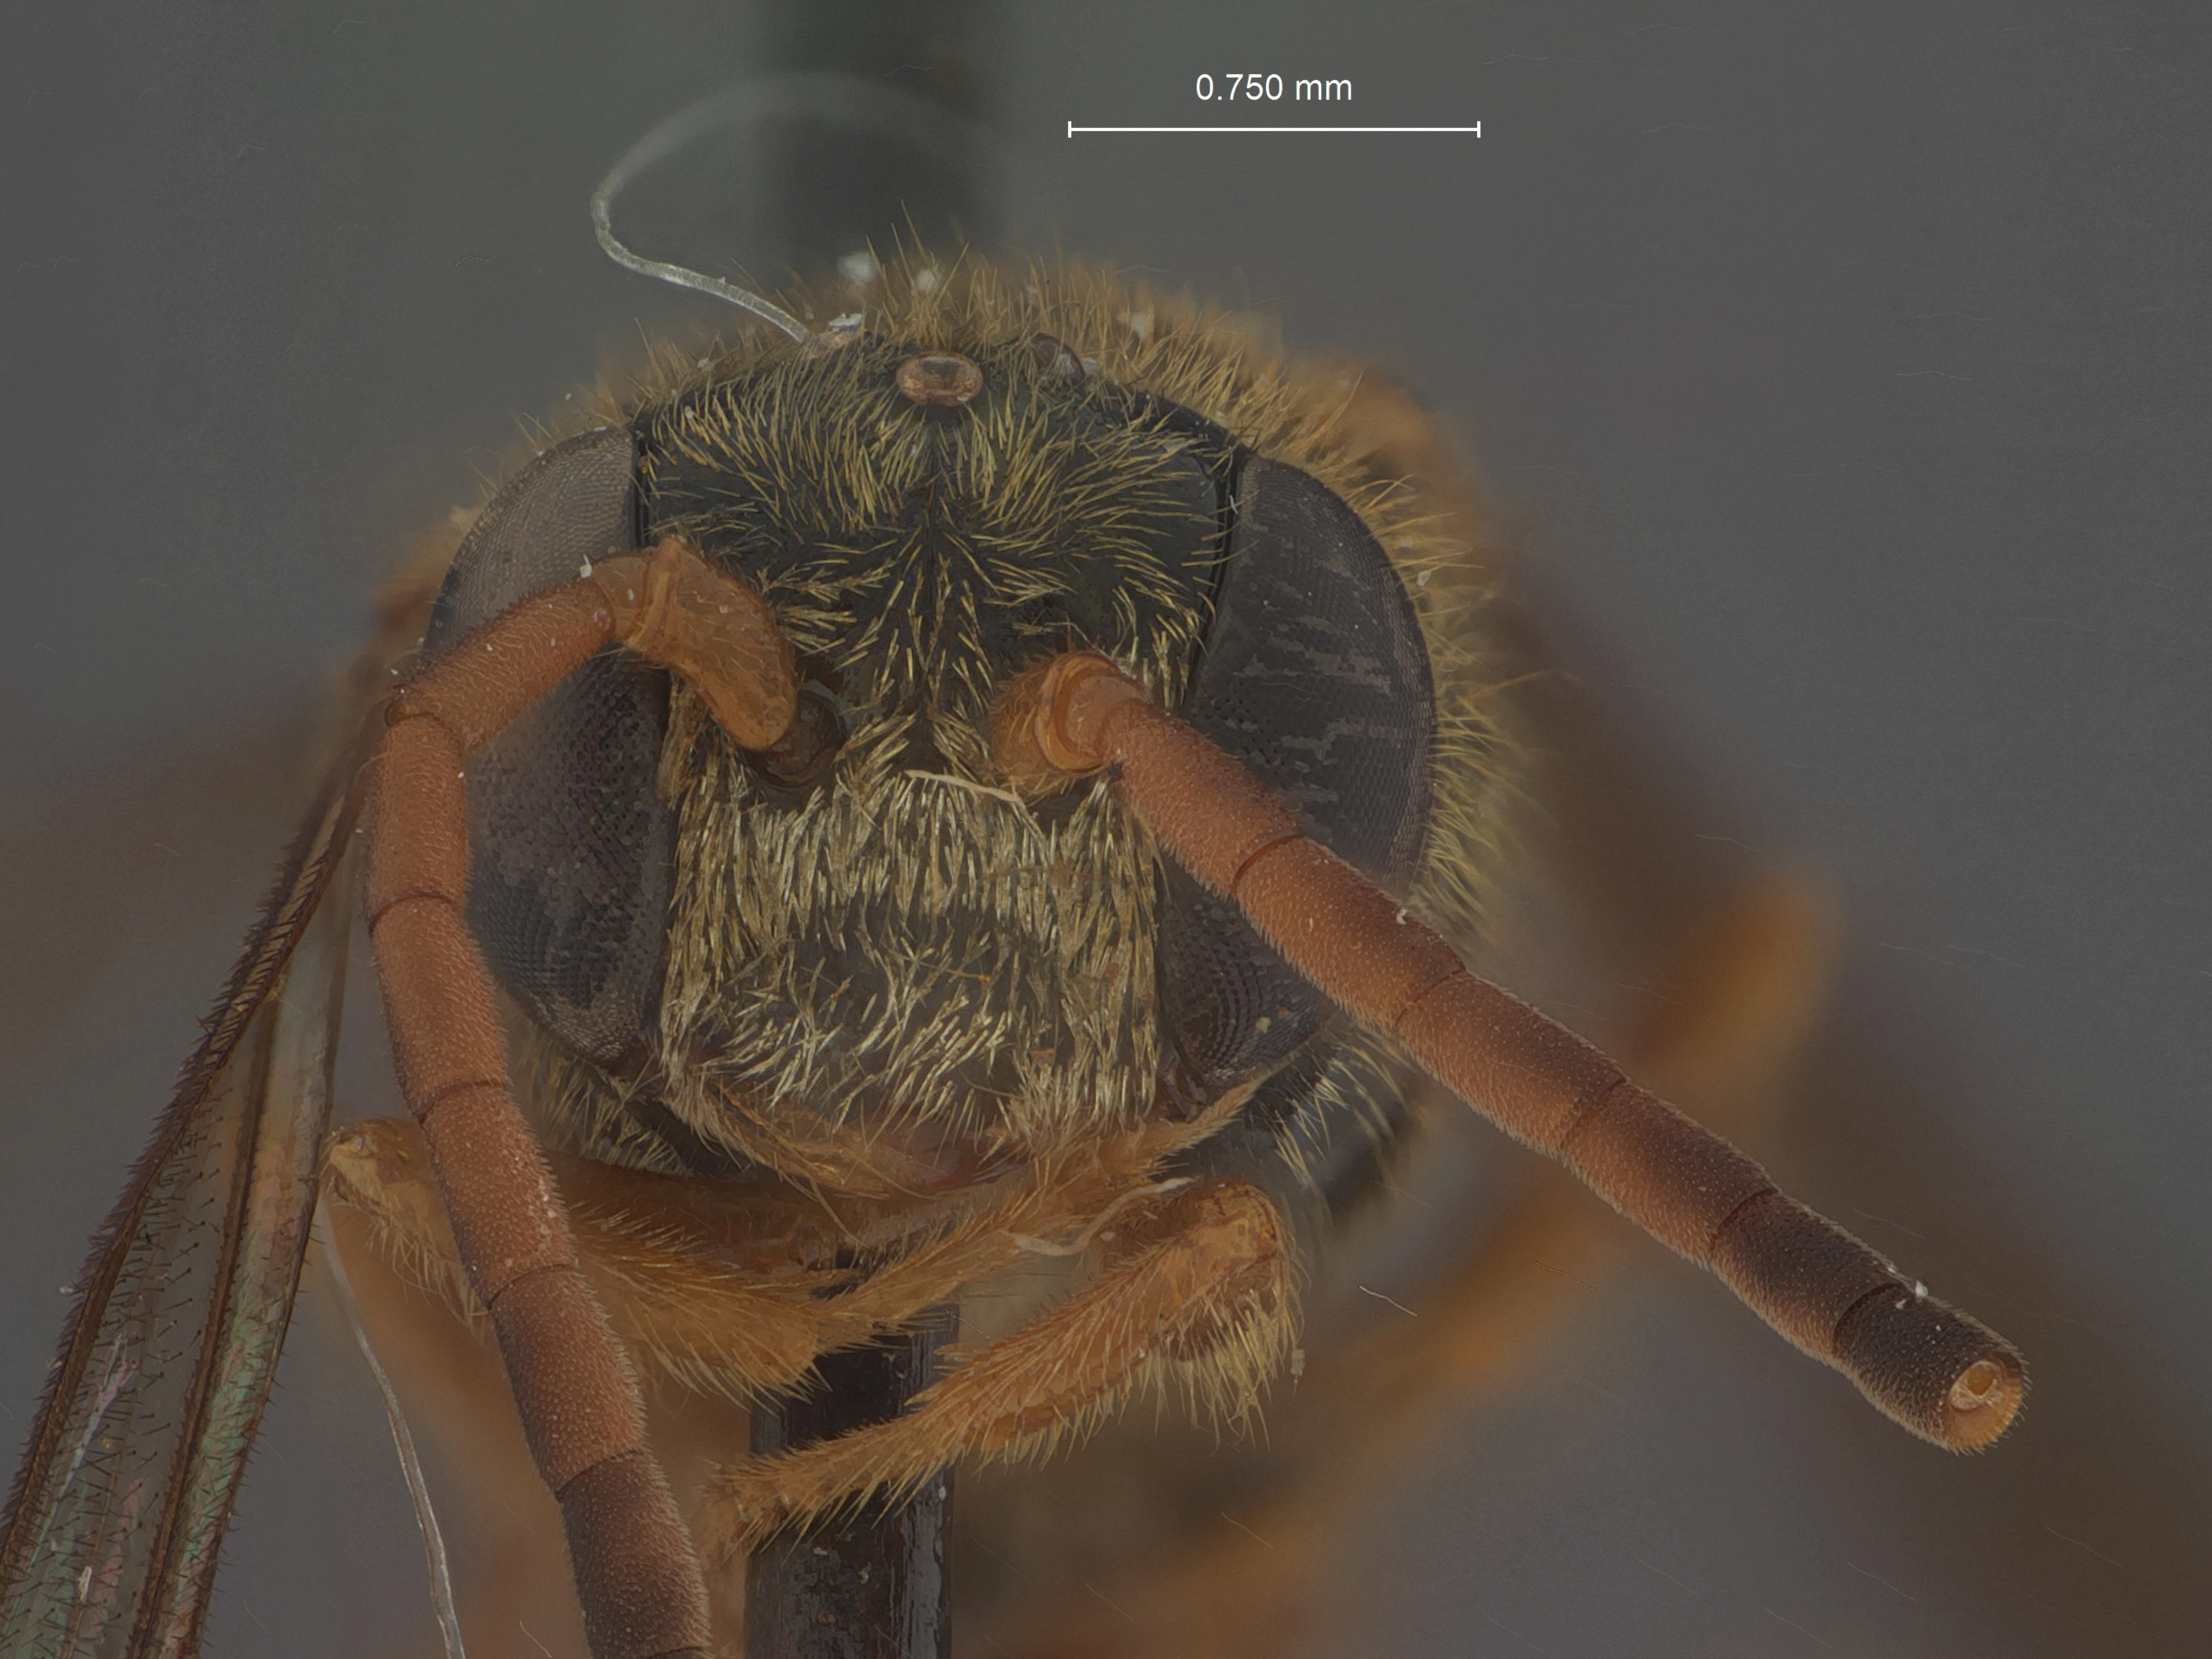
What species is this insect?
Psen metallicus
